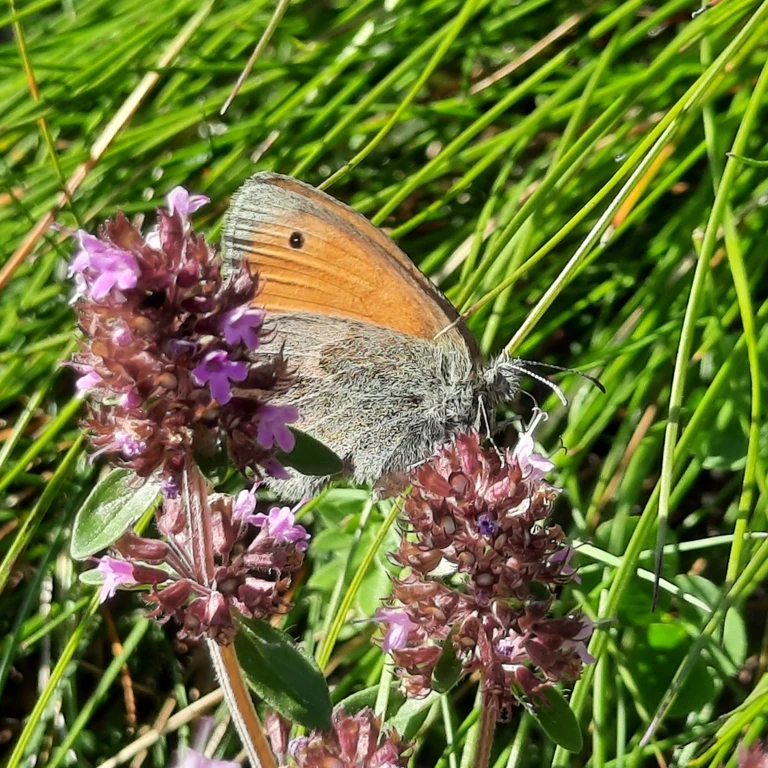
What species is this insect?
Coenonympha pamphilus
